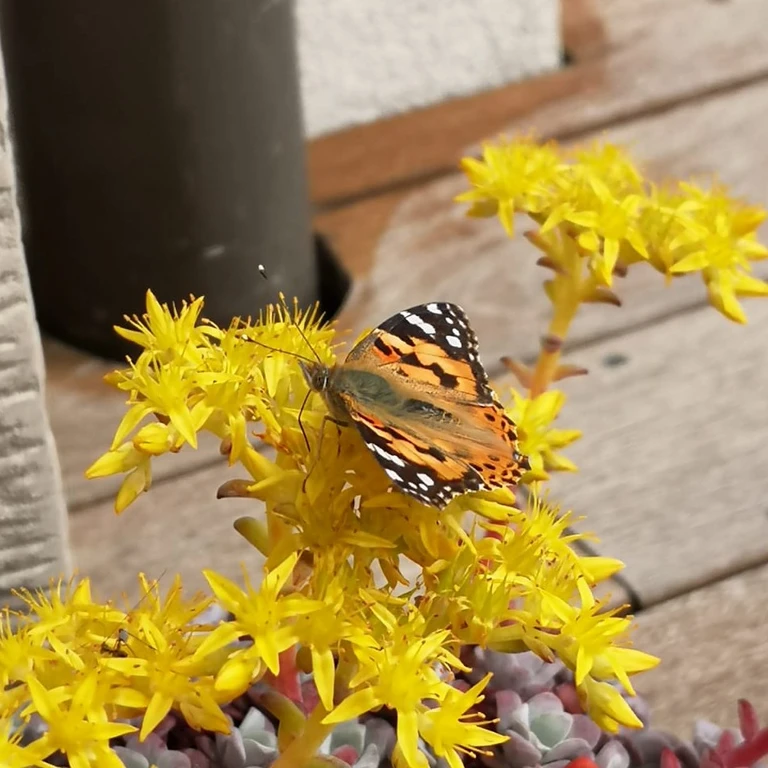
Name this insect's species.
Vanessa cardui
